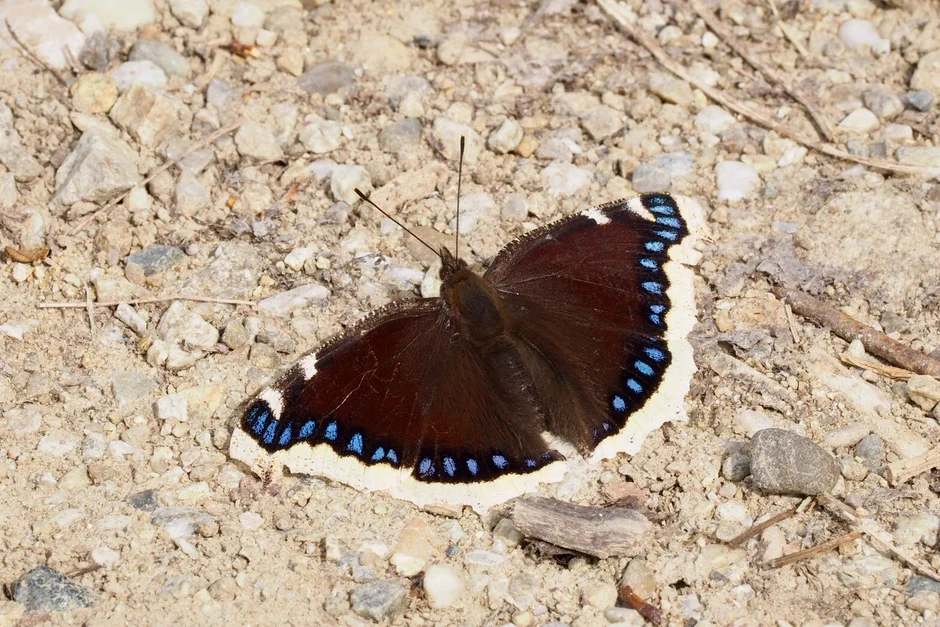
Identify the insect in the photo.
Nymphalis antiopa
